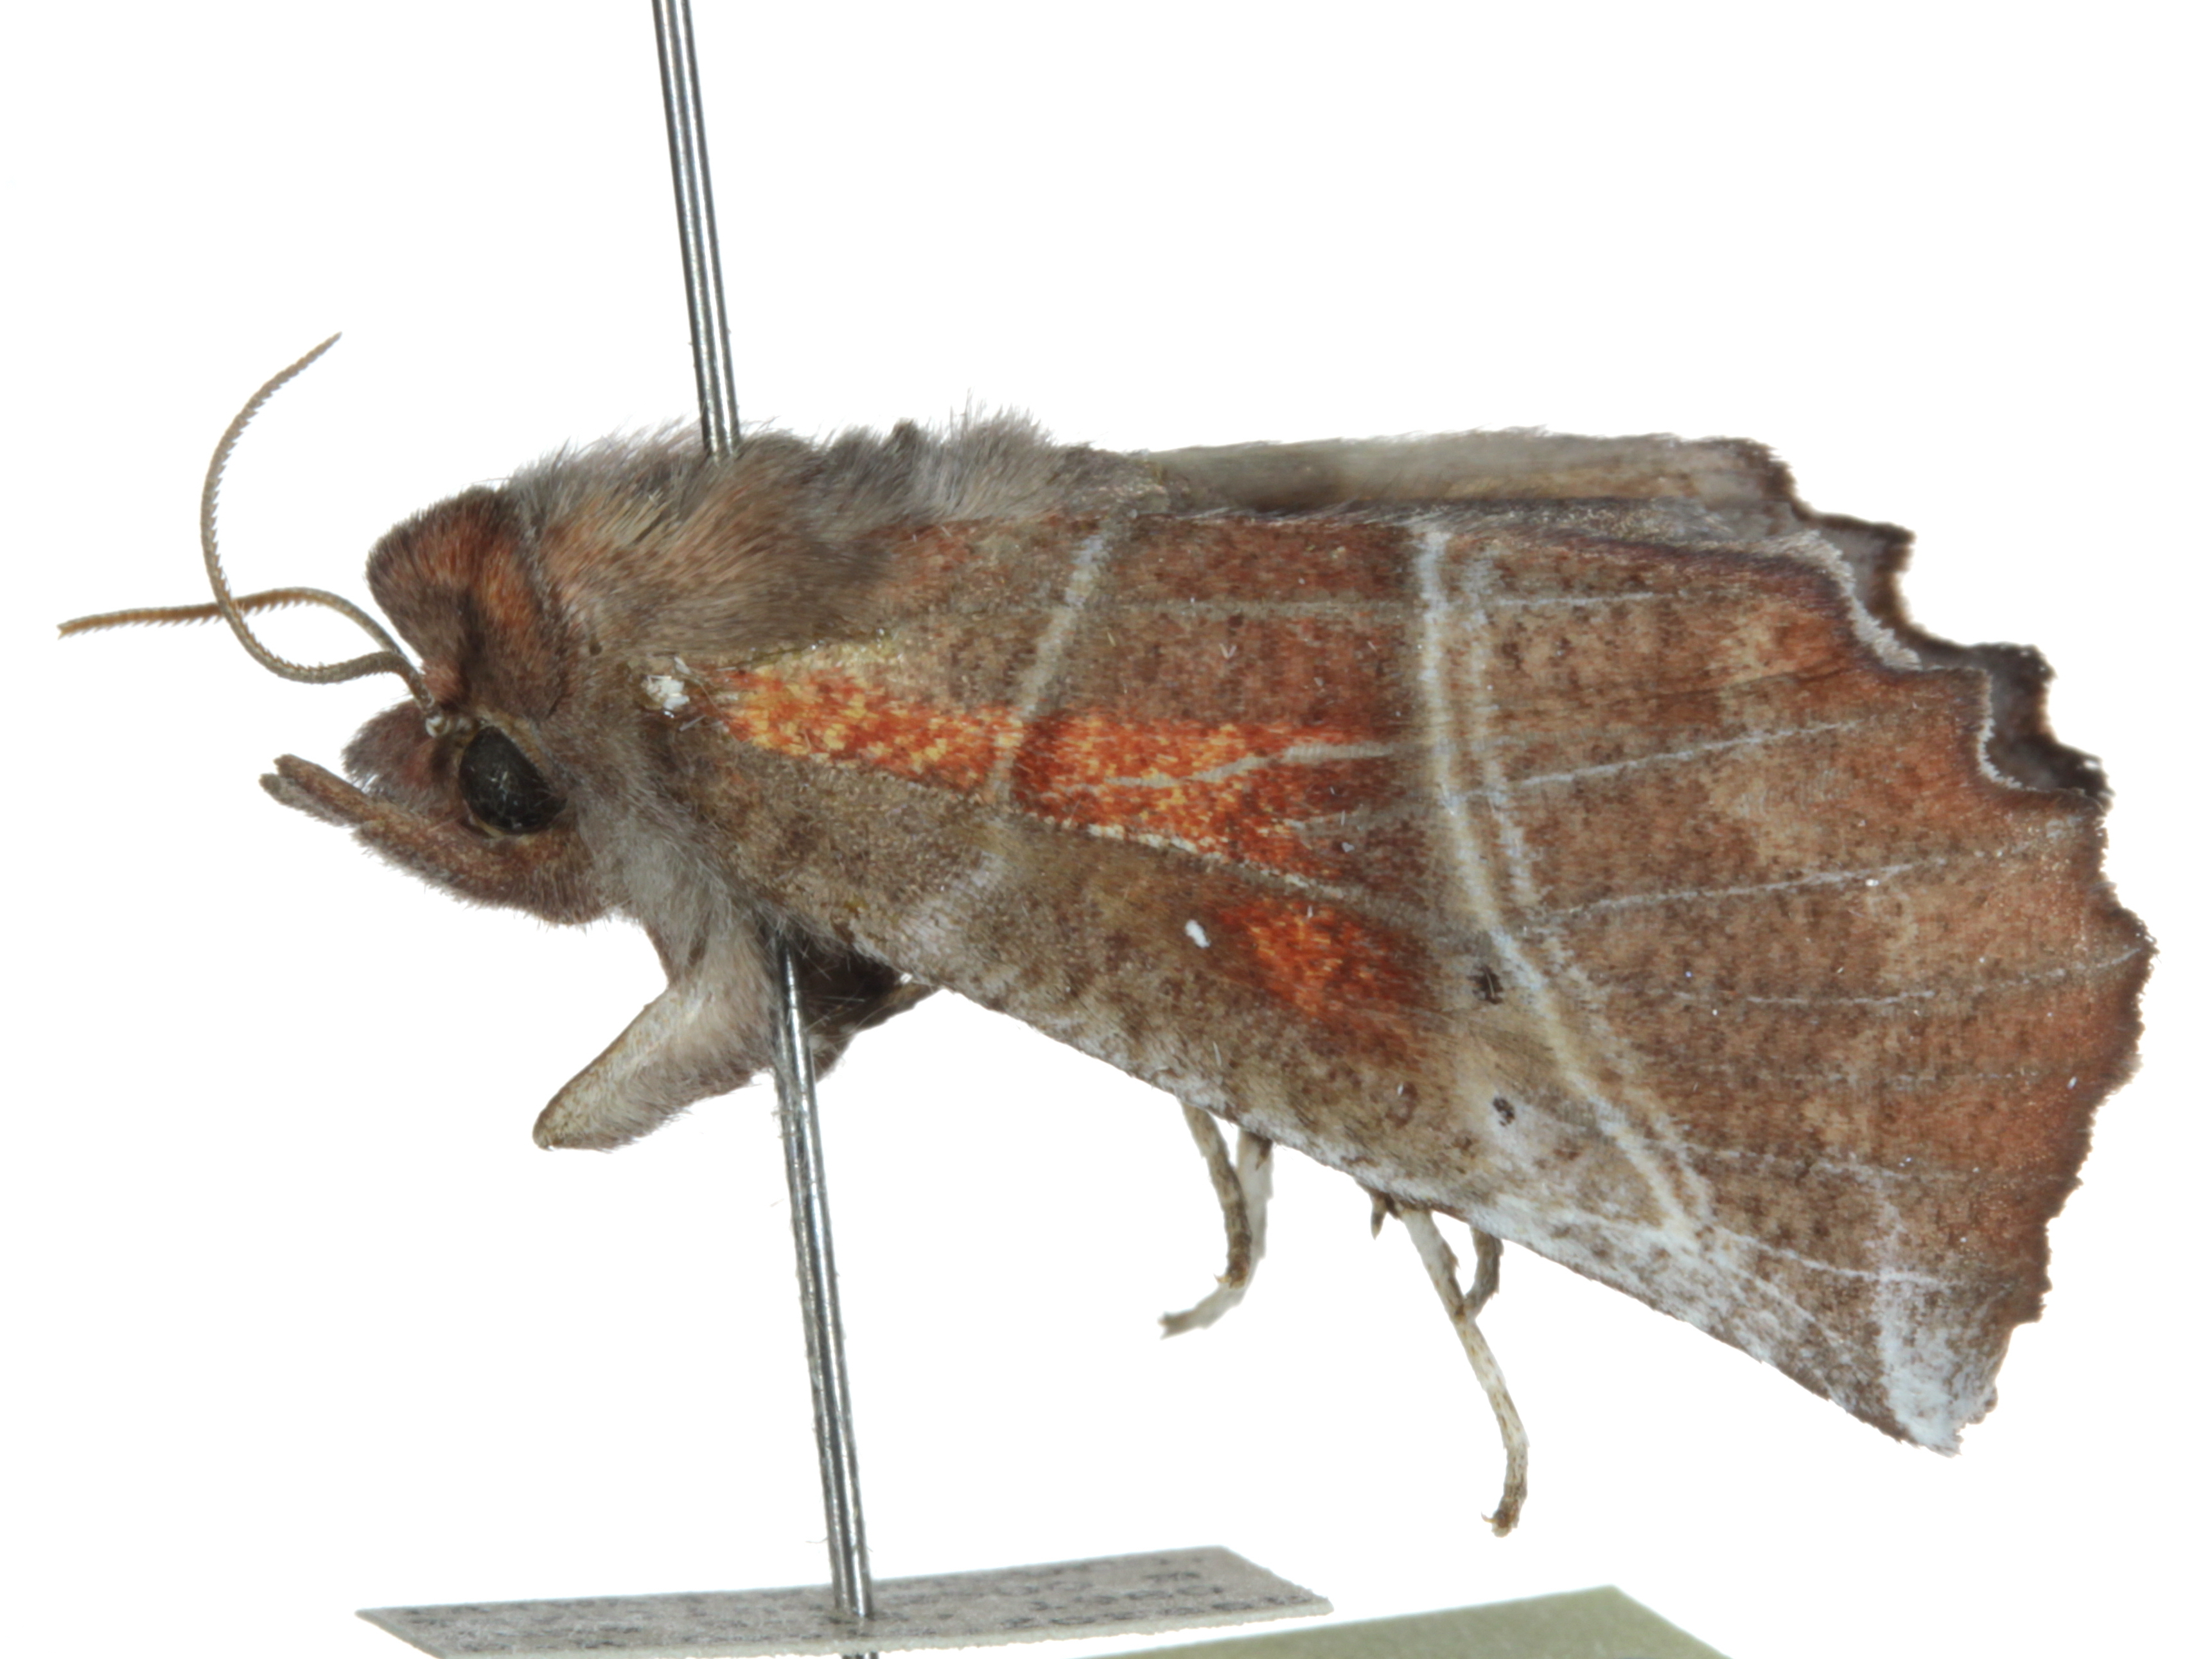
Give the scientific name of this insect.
Scoliopteryx libatrix
